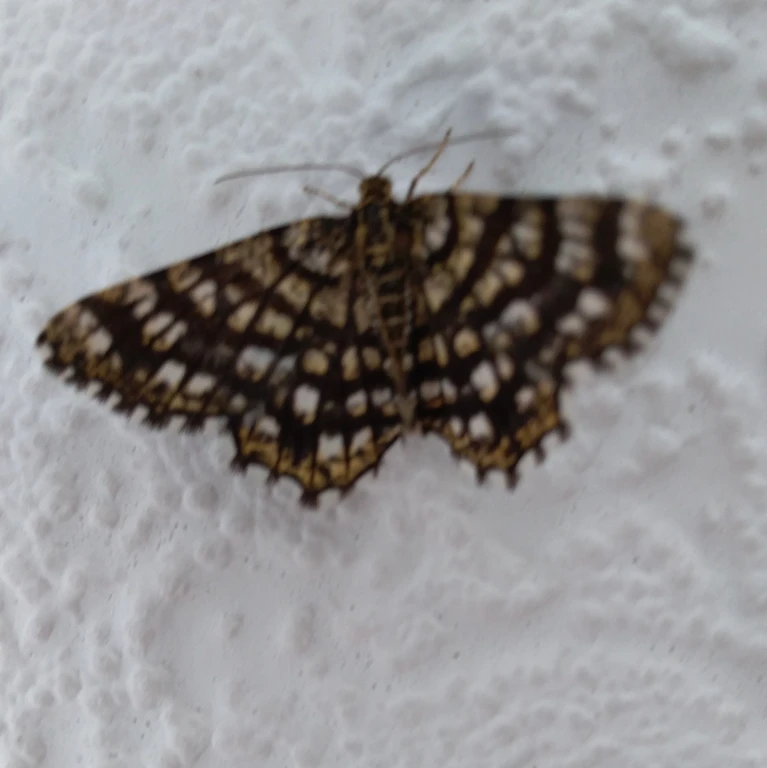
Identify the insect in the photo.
Chiasmia clathrata
